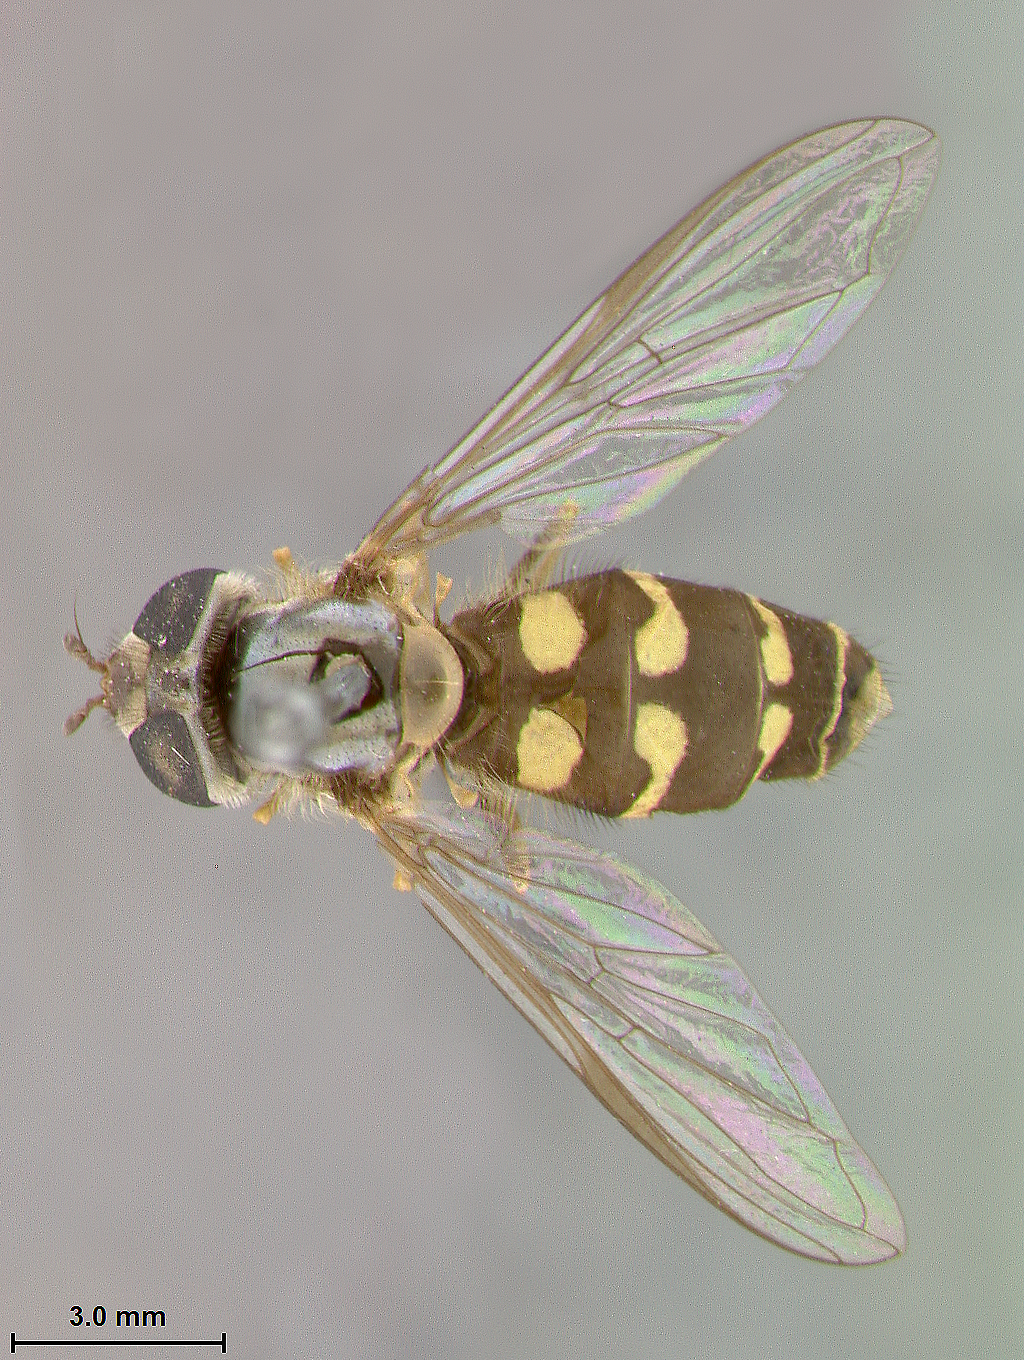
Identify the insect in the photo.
Syrphus disgergus
